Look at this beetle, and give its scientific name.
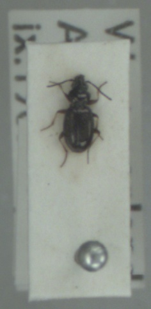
Bembidion lampros
